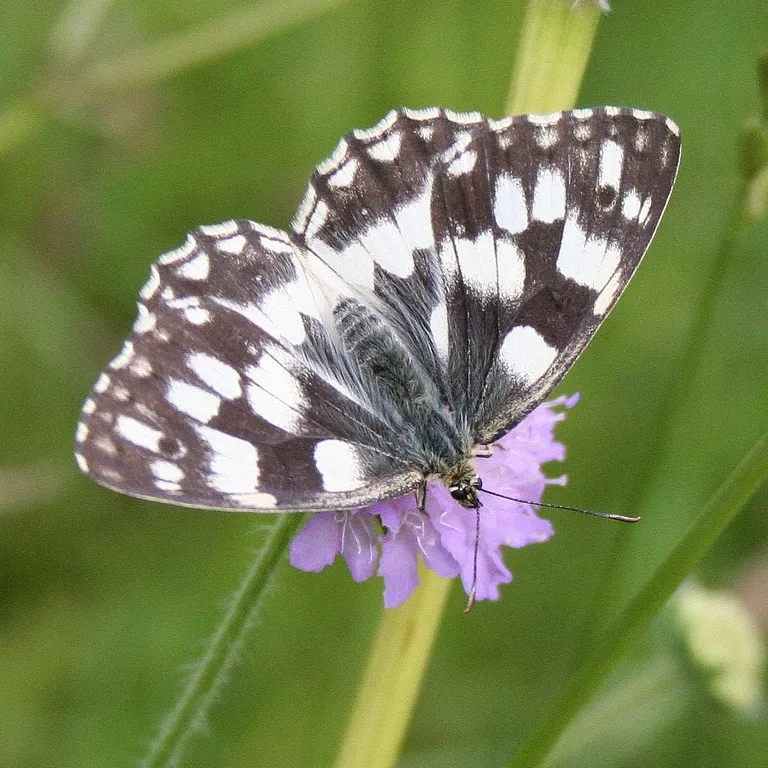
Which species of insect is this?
Melanargia galathea
